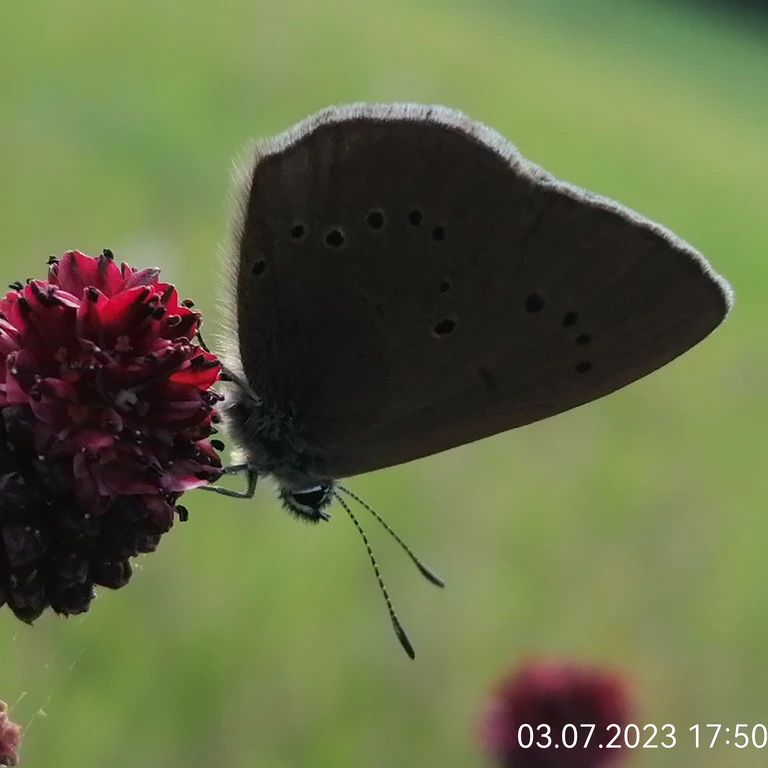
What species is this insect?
Phengaris nausithous (also Maculinea nausithous)
